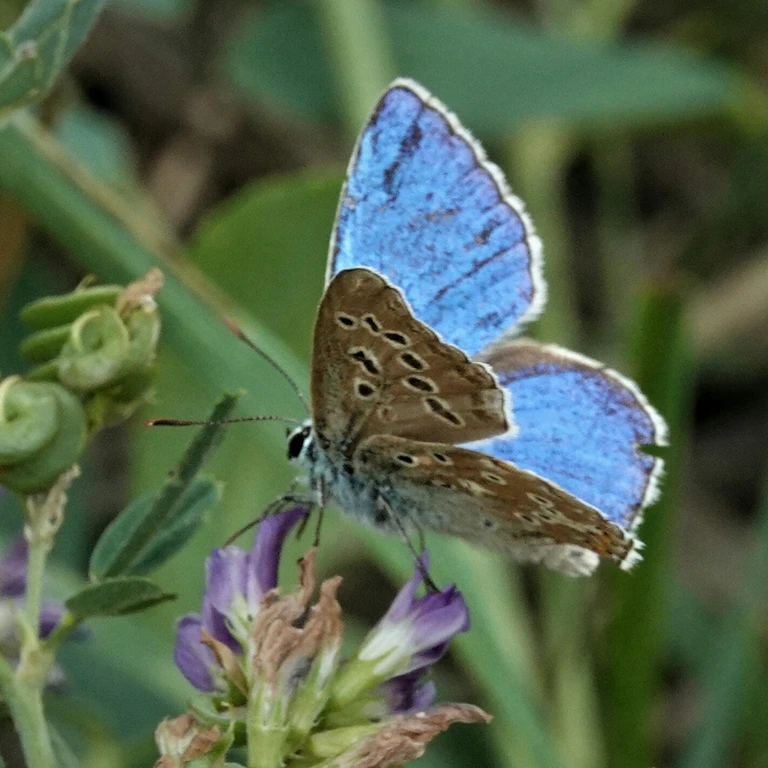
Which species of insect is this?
Lysandra bellargus
